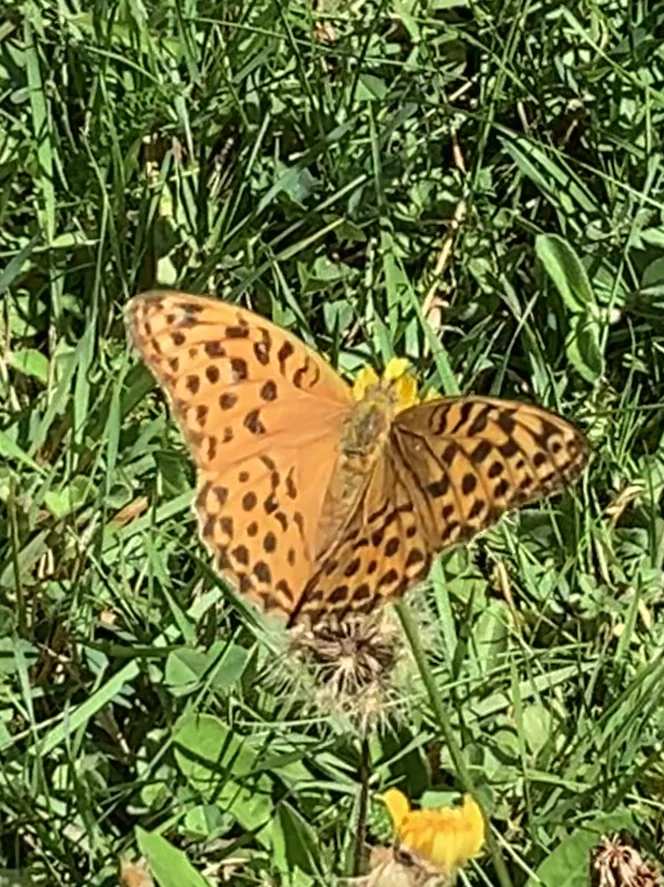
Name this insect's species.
Argynnis paphia
